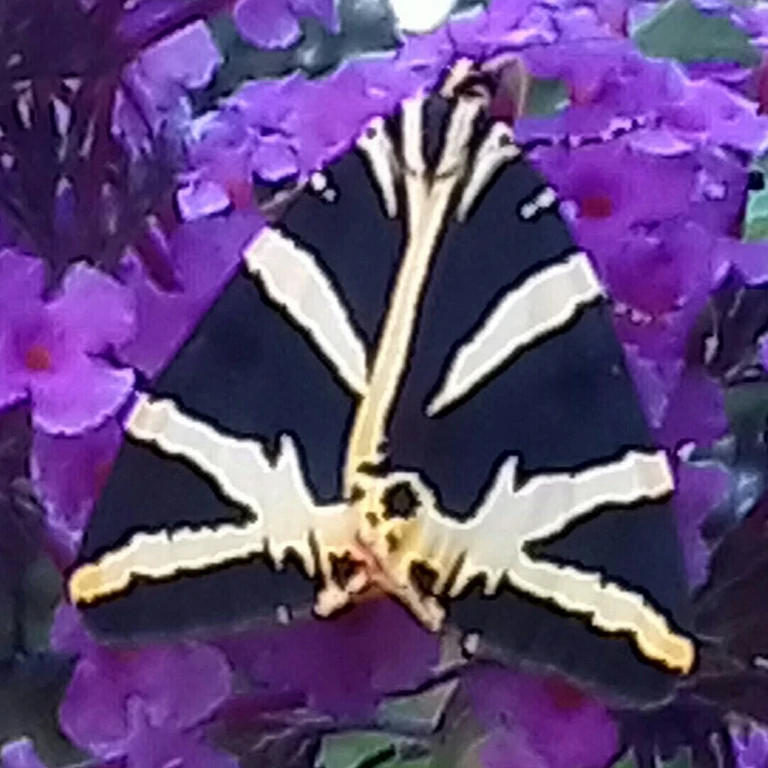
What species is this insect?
Euplagia quadripunctaria
